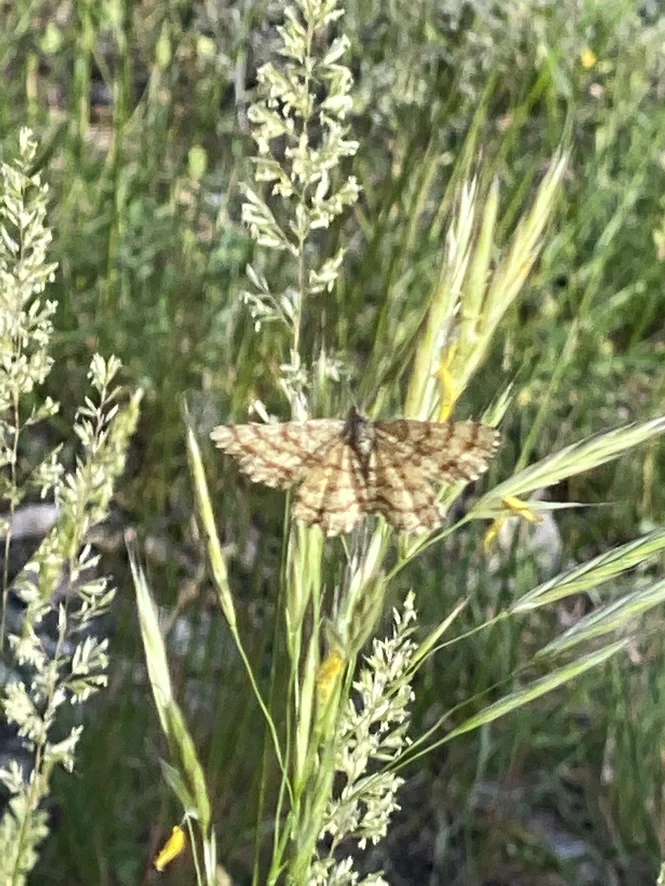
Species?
Ematurga atomaria
